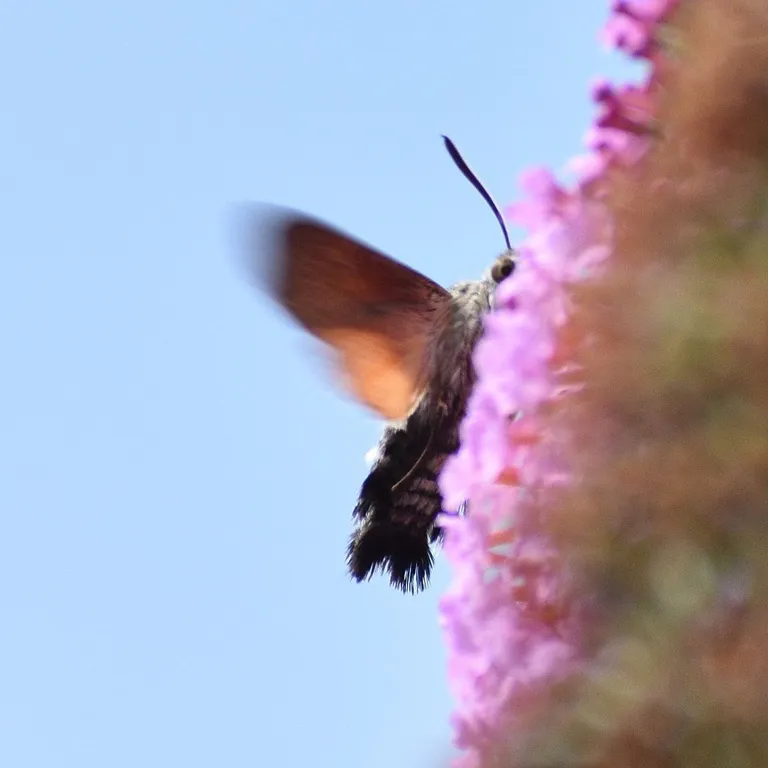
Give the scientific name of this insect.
Macroglossum stellatarum
